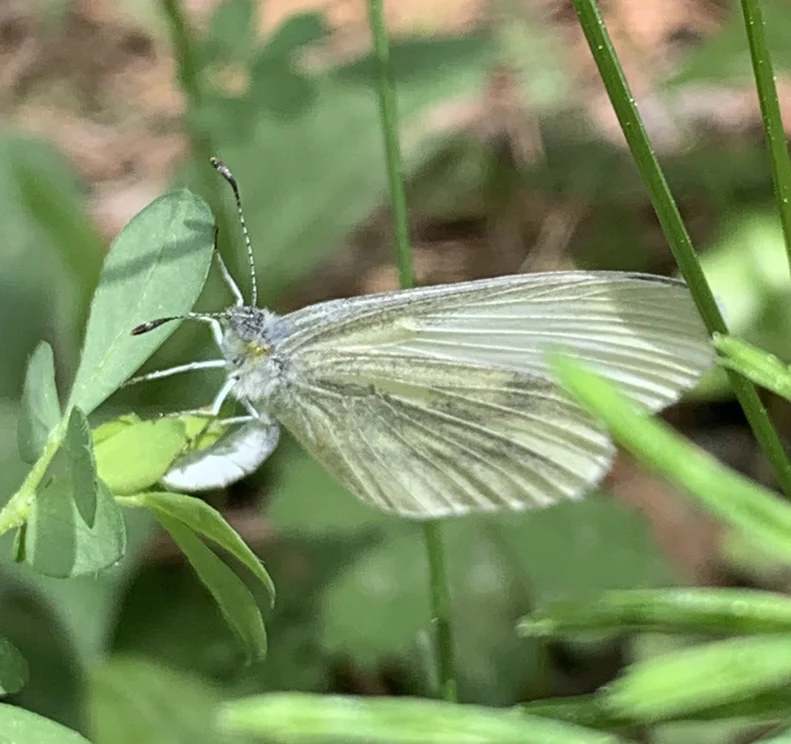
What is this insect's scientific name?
Leptidea sinapis/juvernica
